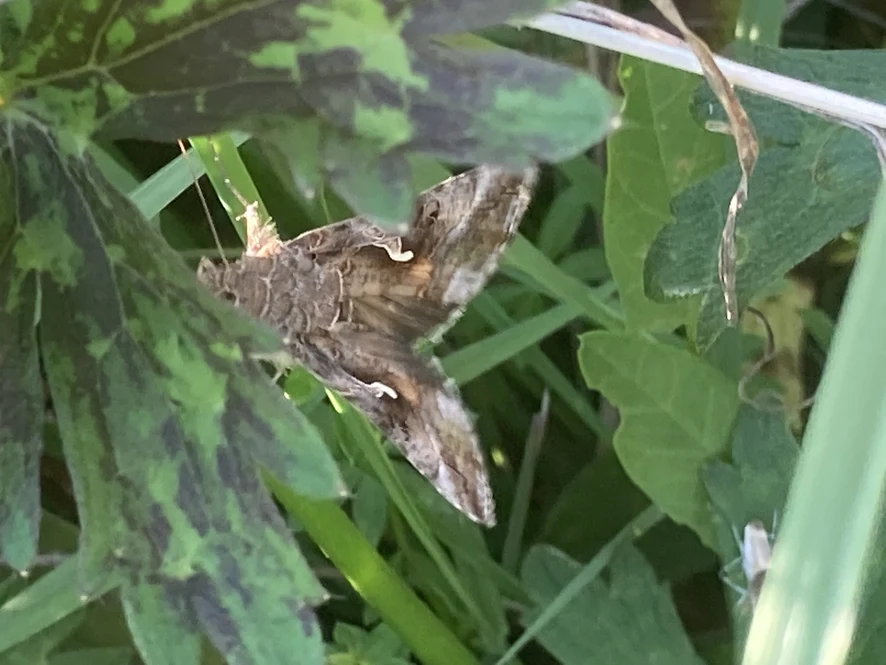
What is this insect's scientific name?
Autographa gamma
